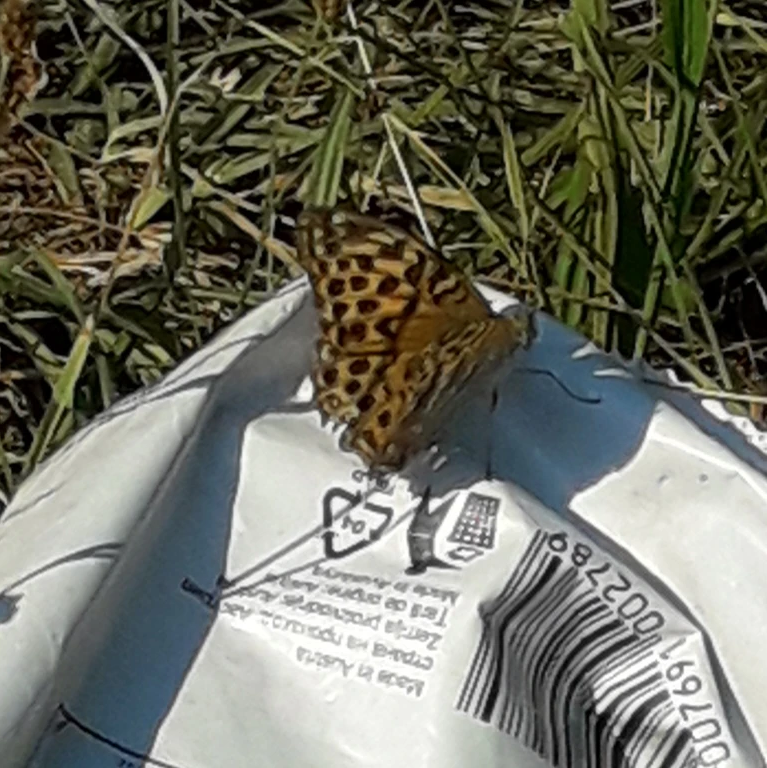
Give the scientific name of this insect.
Argynnis paphia
